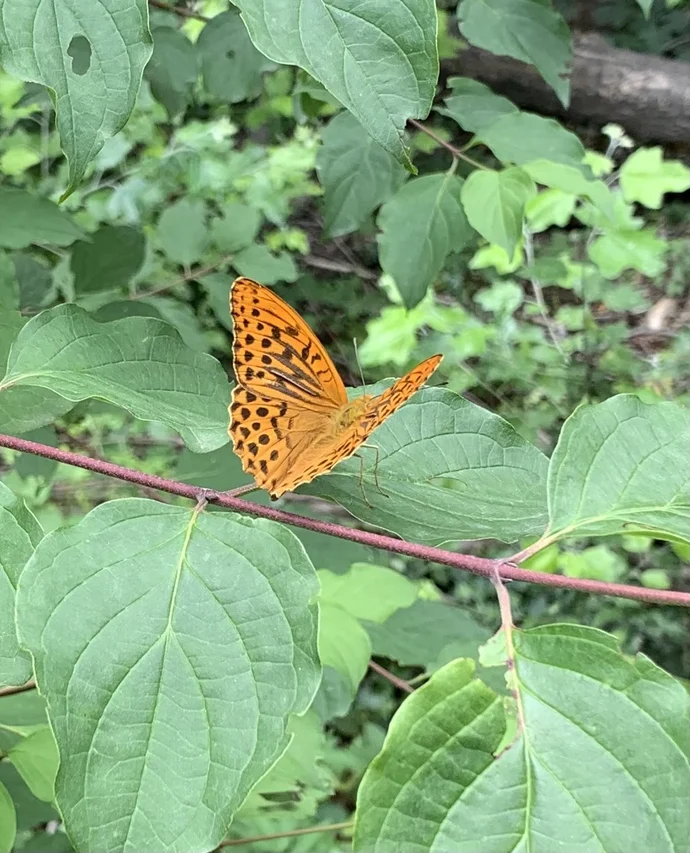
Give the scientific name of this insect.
Argynnis paphia
